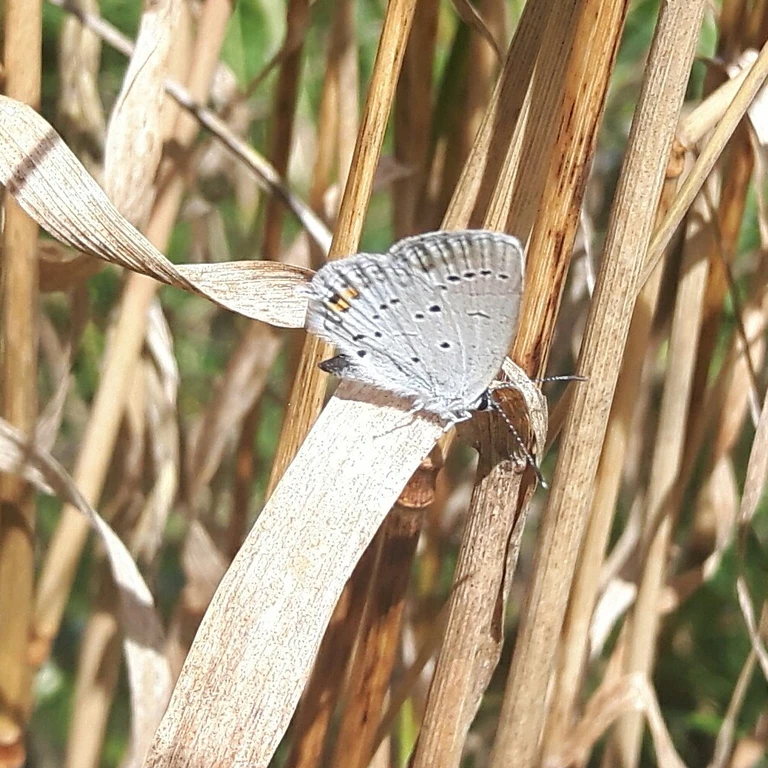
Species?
Cupido argiades (also Elkalyce argiades)
